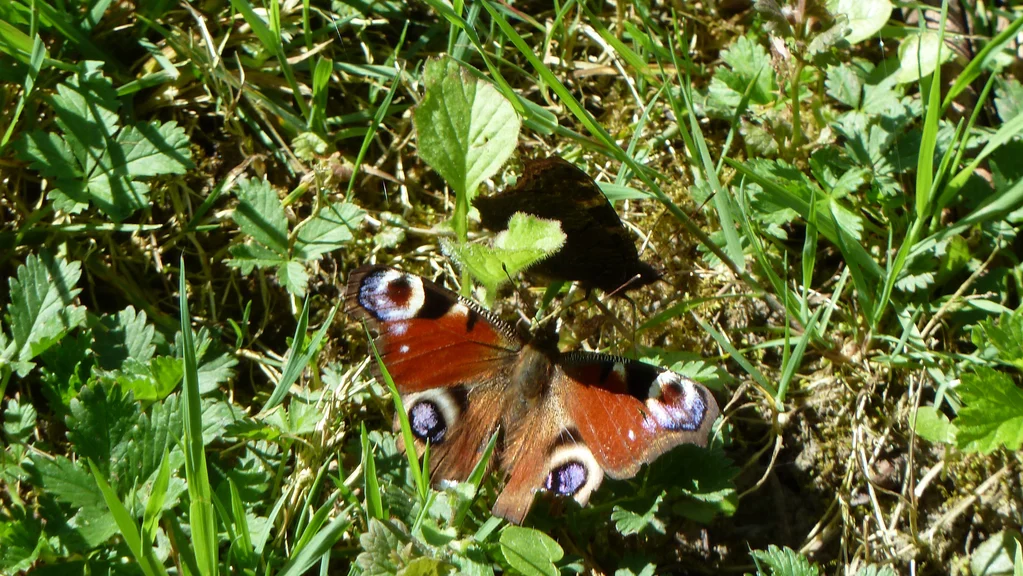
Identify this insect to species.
Aglais io
